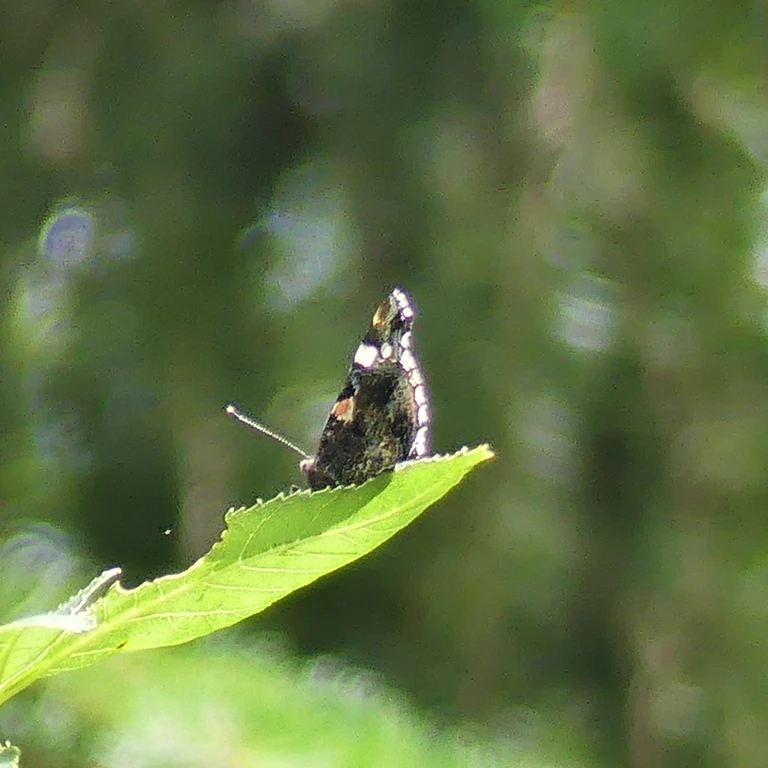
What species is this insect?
Vanessa atalanta
